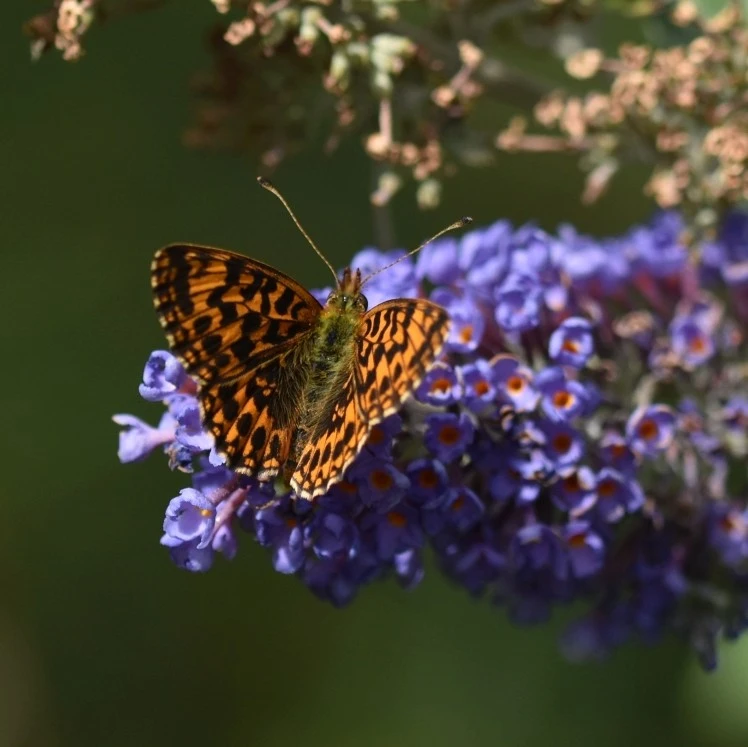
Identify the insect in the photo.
Boloria dia
